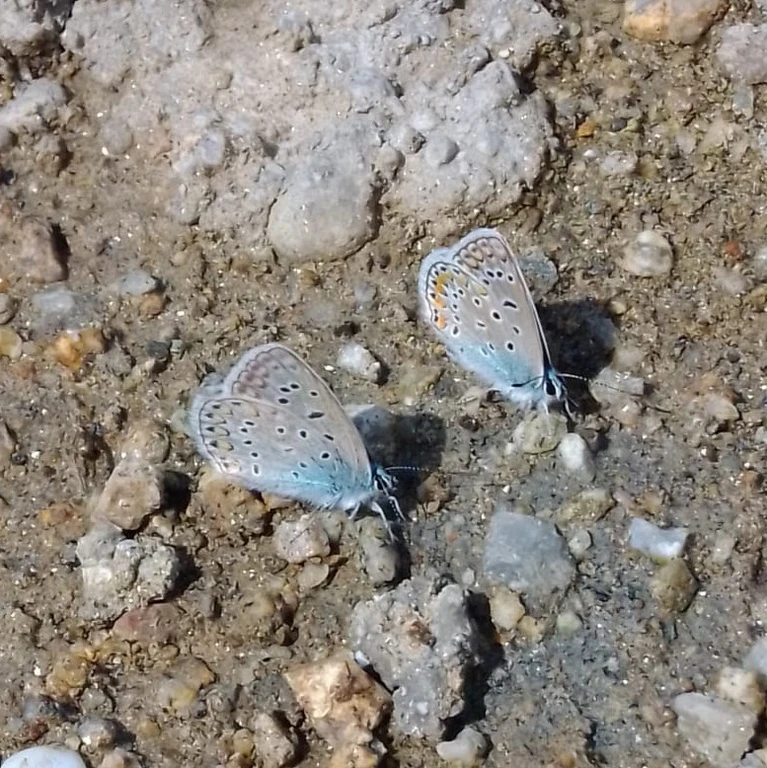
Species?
Polyommatus icarus
